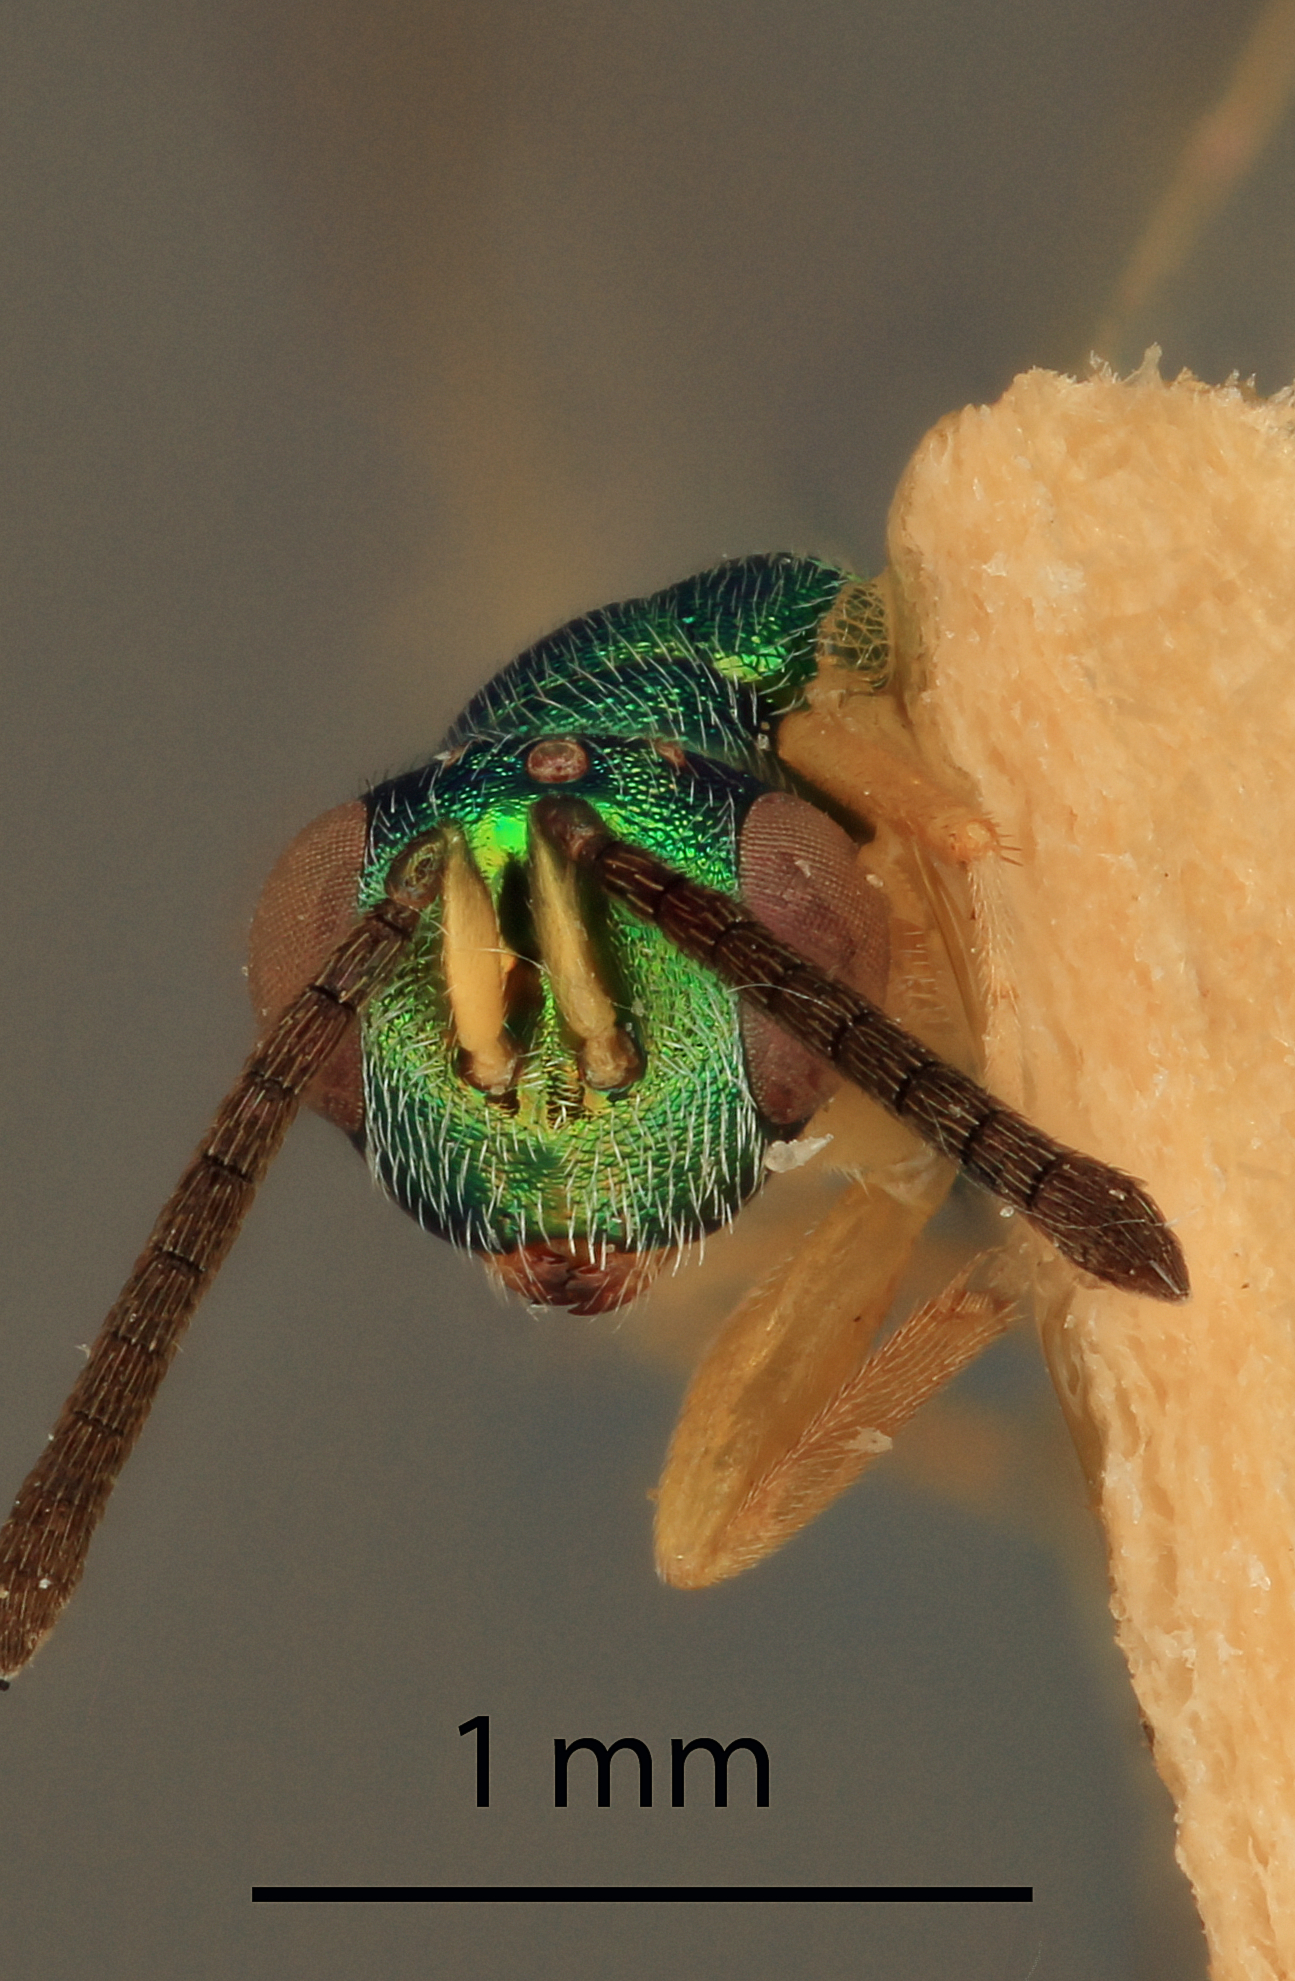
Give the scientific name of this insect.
Torymus brevis
